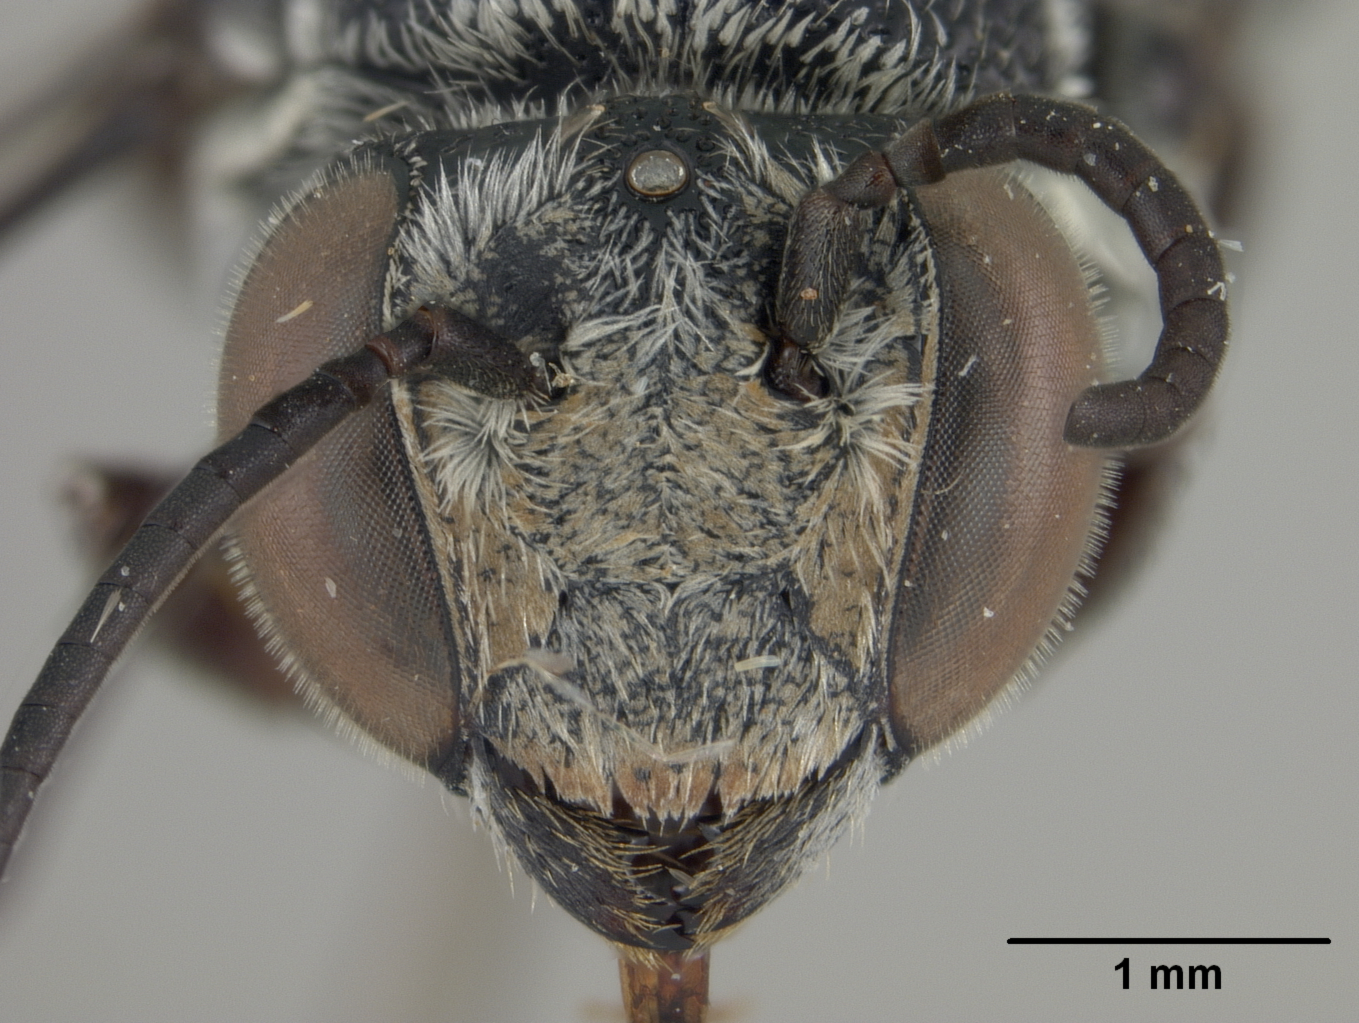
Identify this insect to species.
Coelioxys nitidiscutellaris
